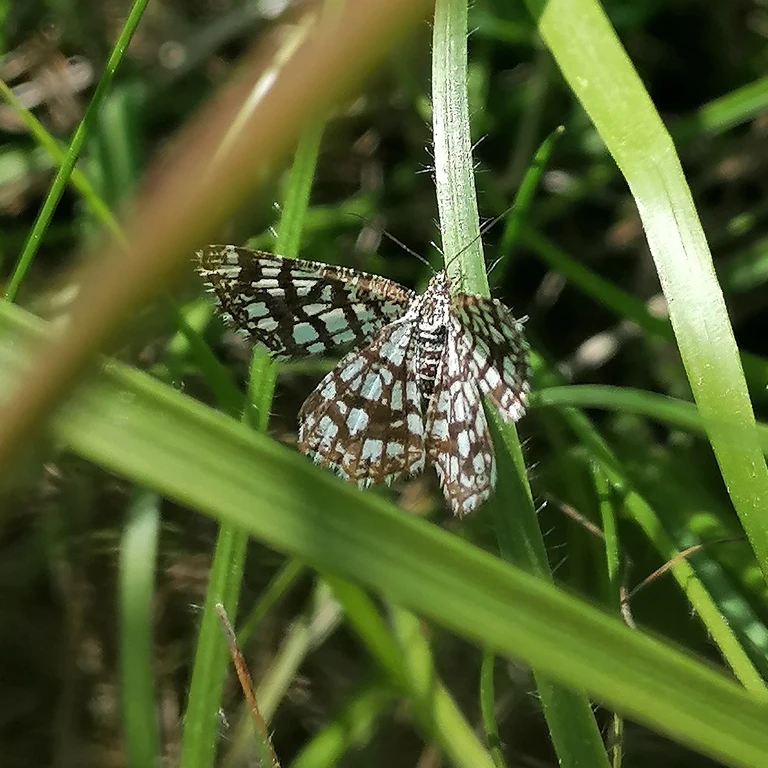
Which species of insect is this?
Chiasmia clathrata
